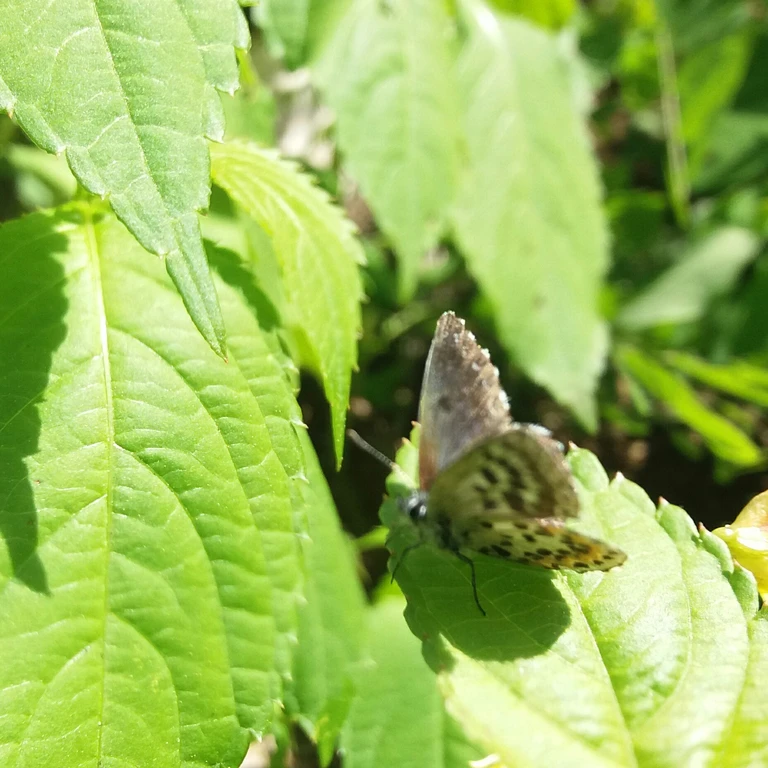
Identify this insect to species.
Scolitantides orion
